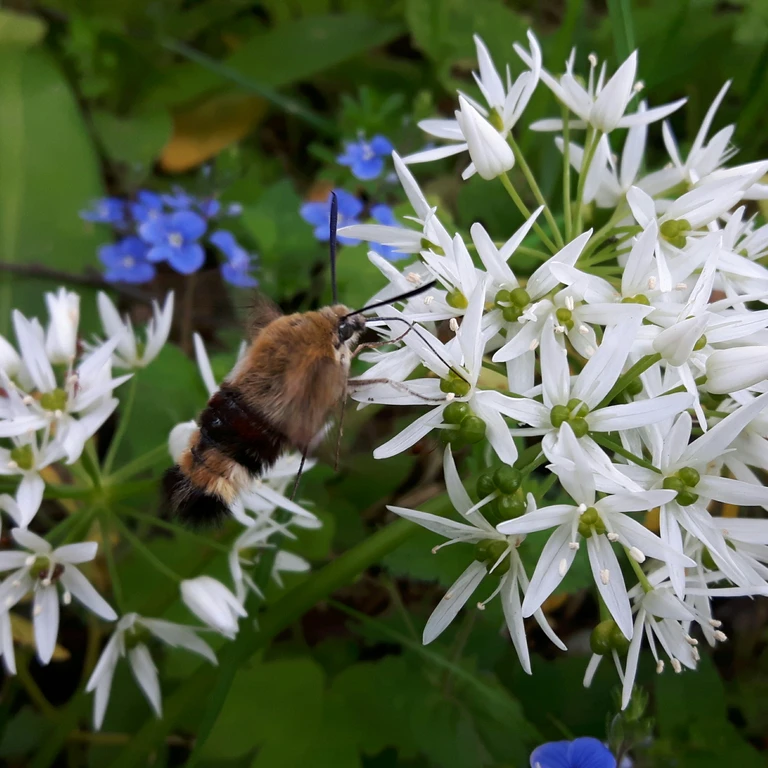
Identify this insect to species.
Hemaris fuciformis
